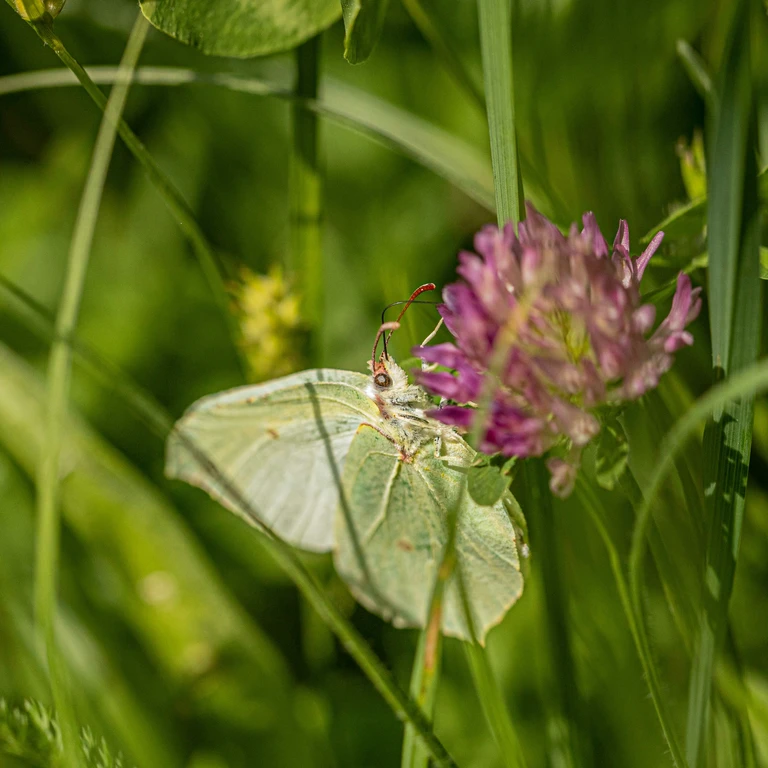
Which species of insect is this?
Gonepteryx rhamni
